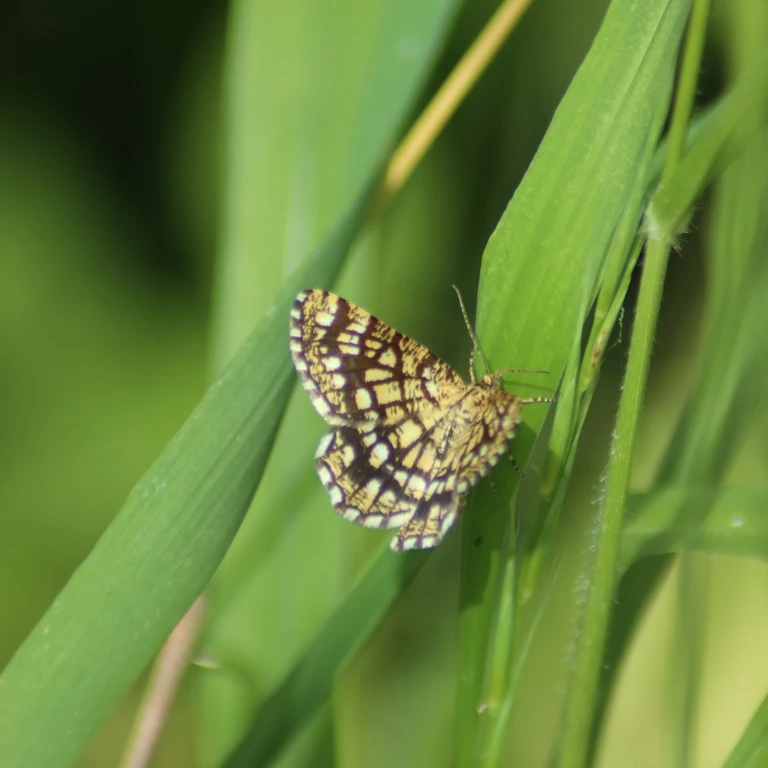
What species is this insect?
Chiasmia clathrata
